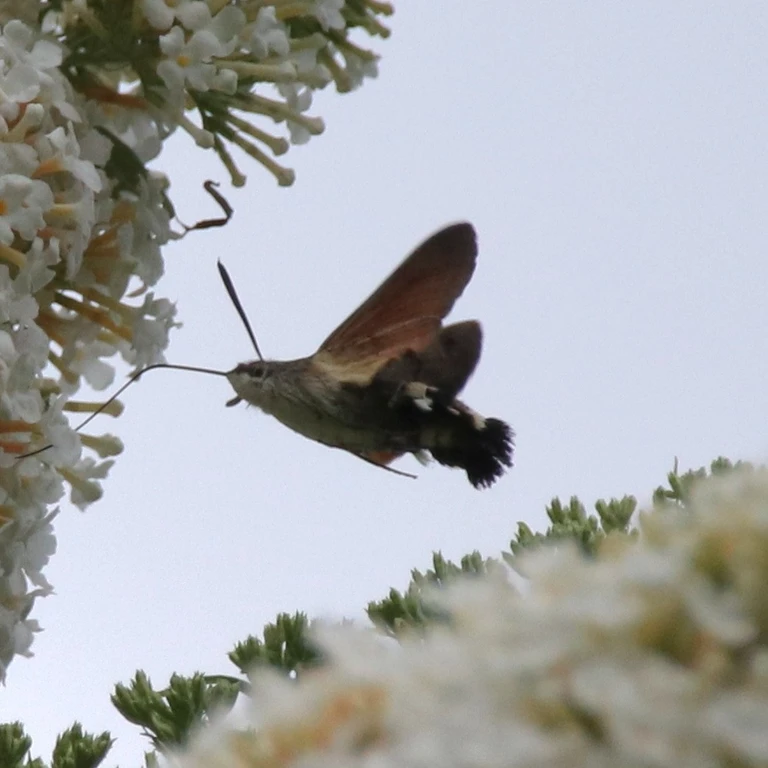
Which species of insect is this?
Macroglossum stellatarum
